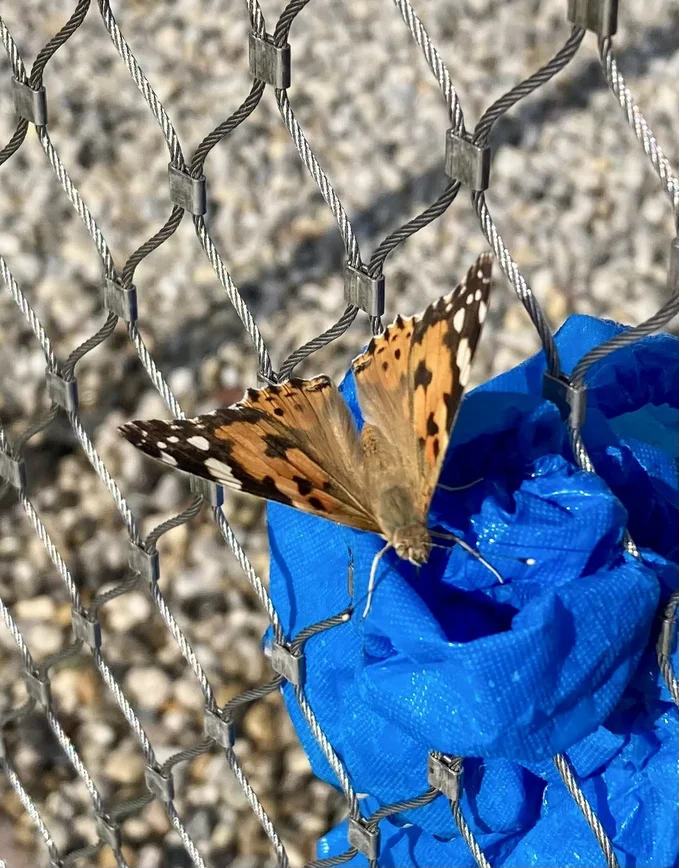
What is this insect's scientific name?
Vanessa cardui
